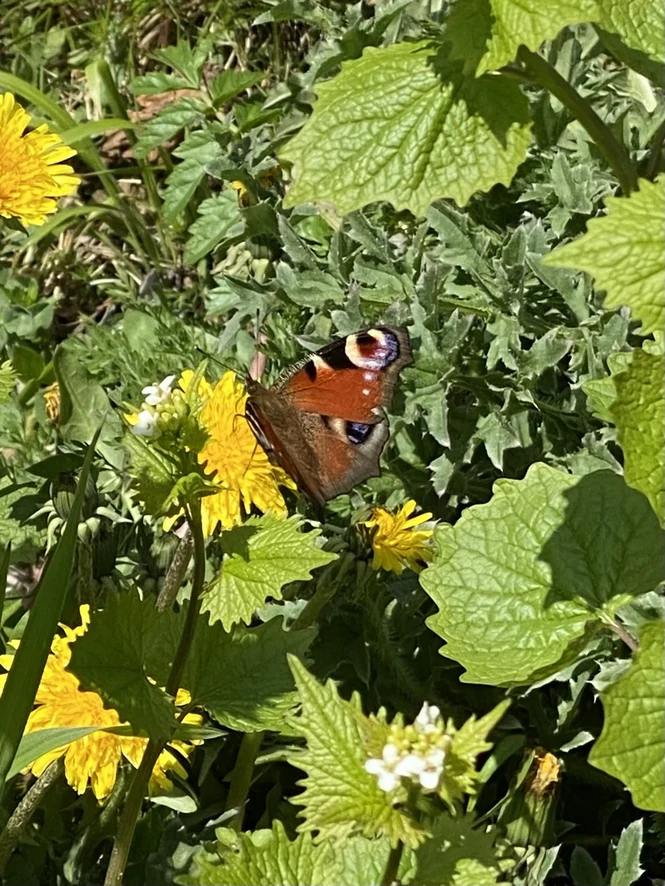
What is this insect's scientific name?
Aglais io
